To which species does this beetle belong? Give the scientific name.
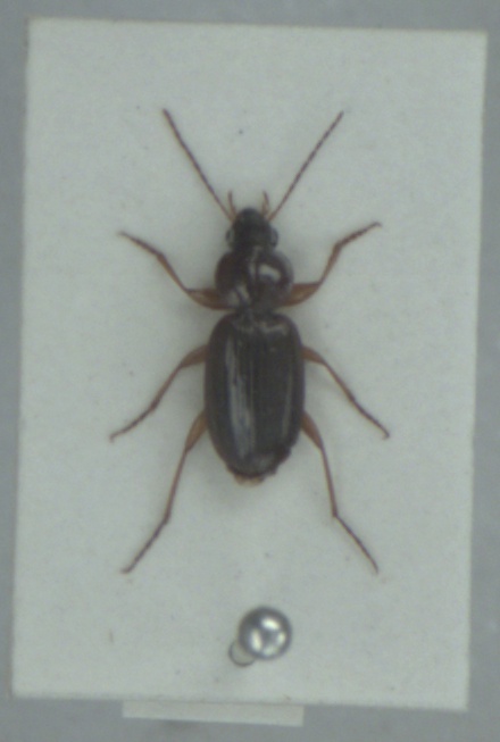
Olisthopus rotundatus
